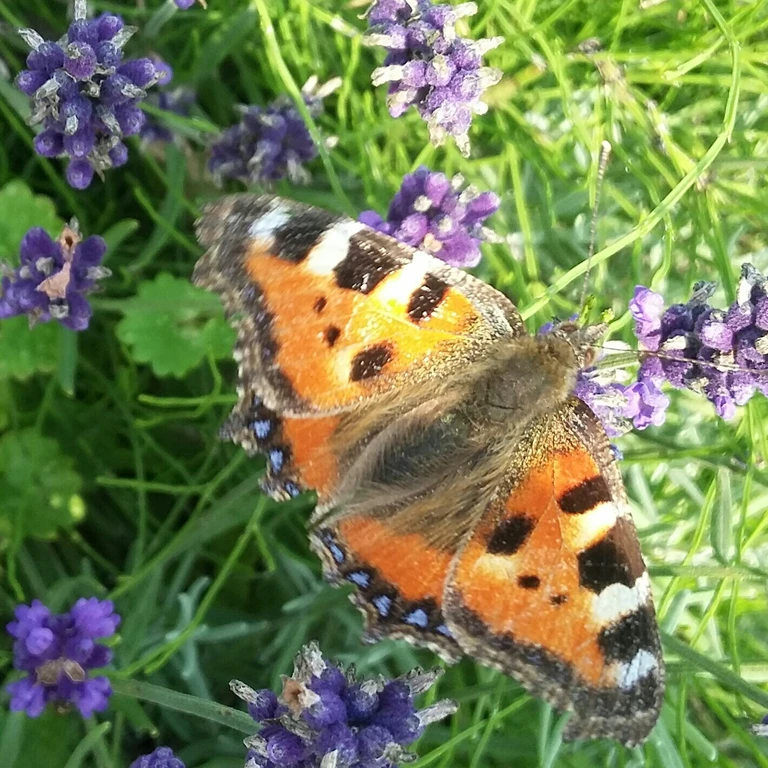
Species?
Aglais urticae
